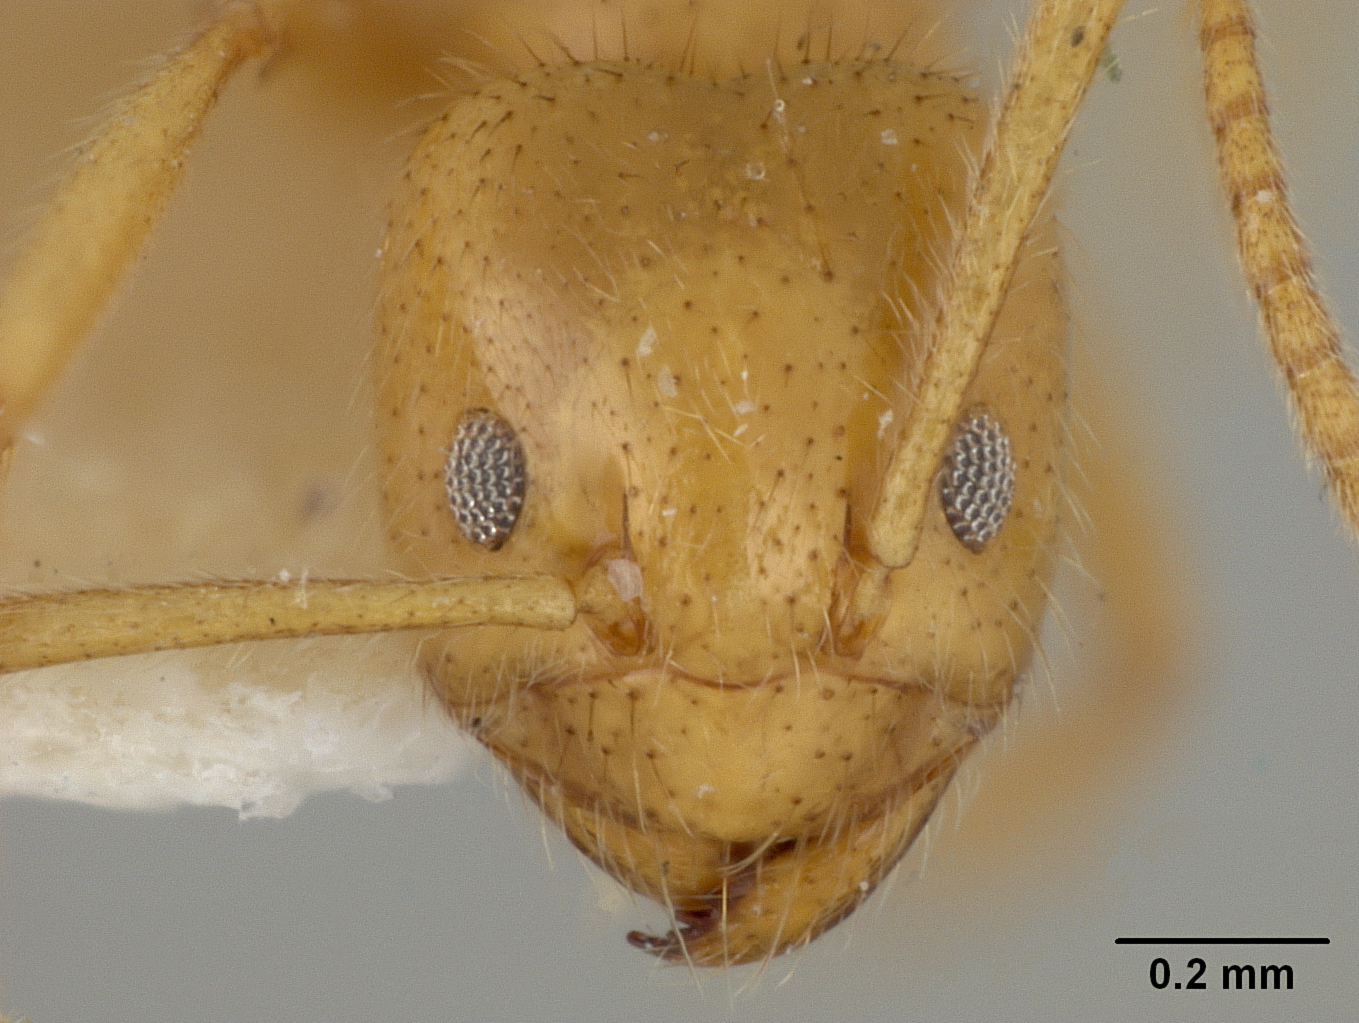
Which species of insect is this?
Paratrechina laevigata
